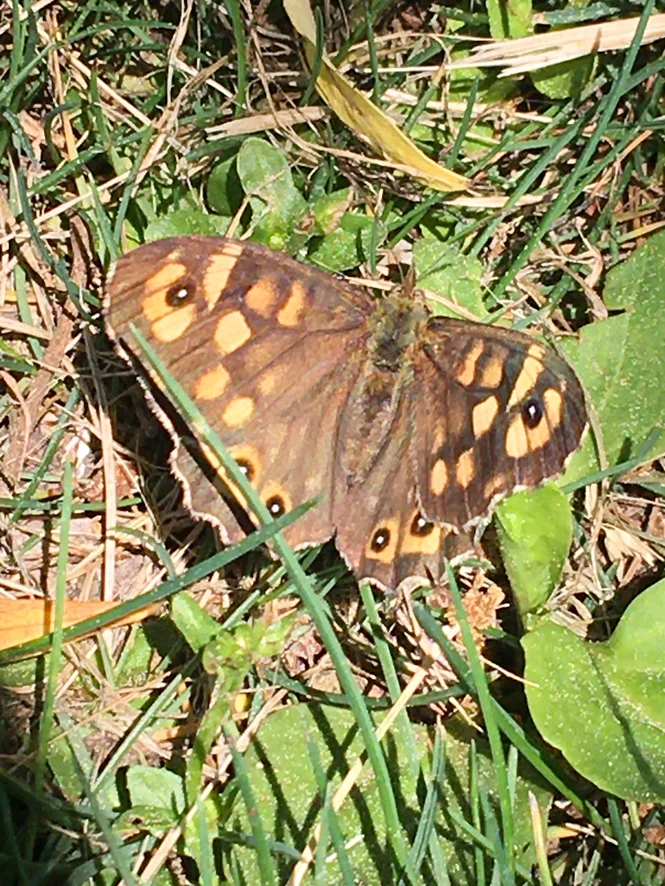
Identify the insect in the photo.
Pararge aegeria
